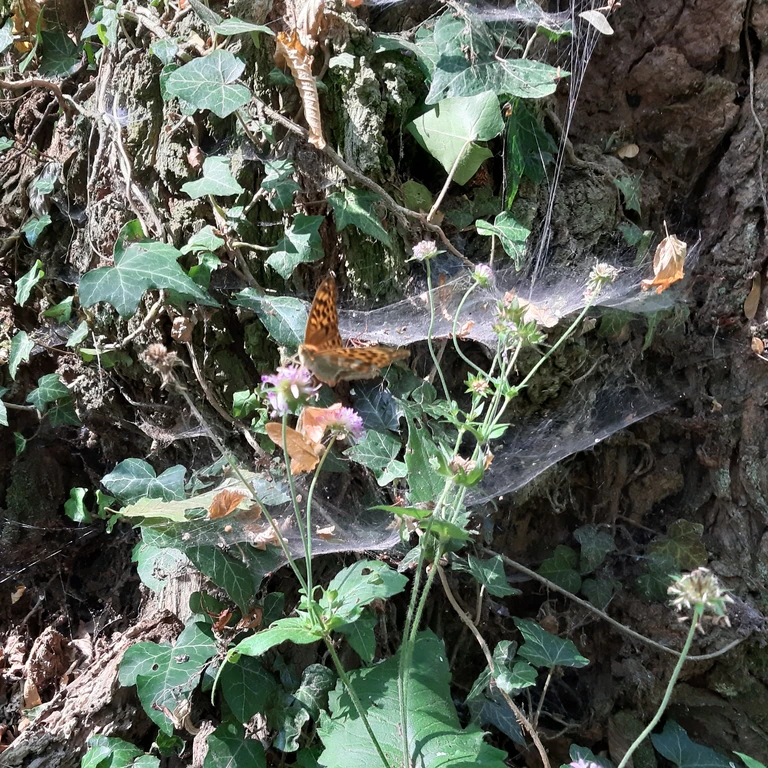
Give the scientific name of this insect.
Argynnis paphia
